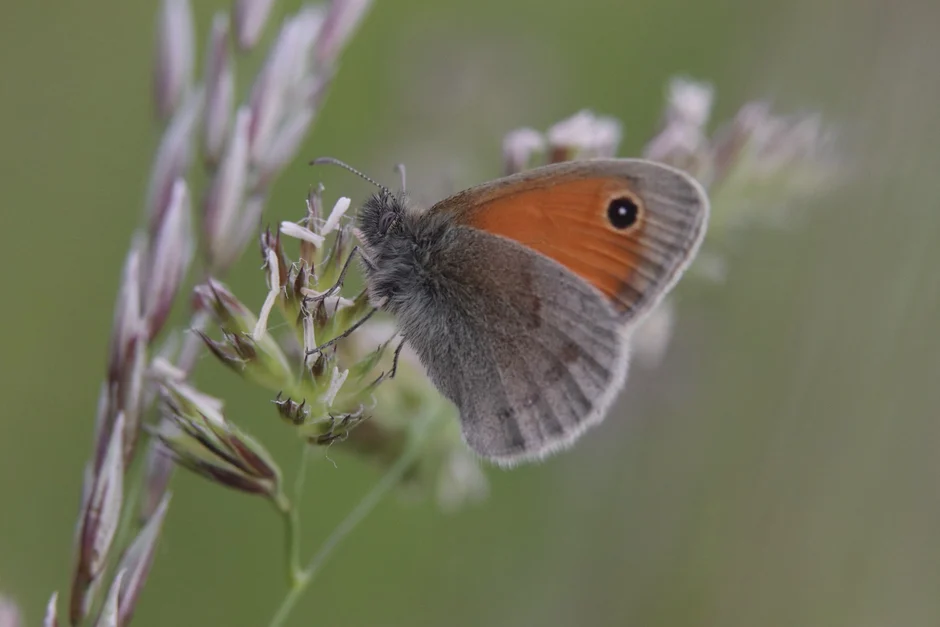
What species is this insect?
Coenonympha pamphilus
